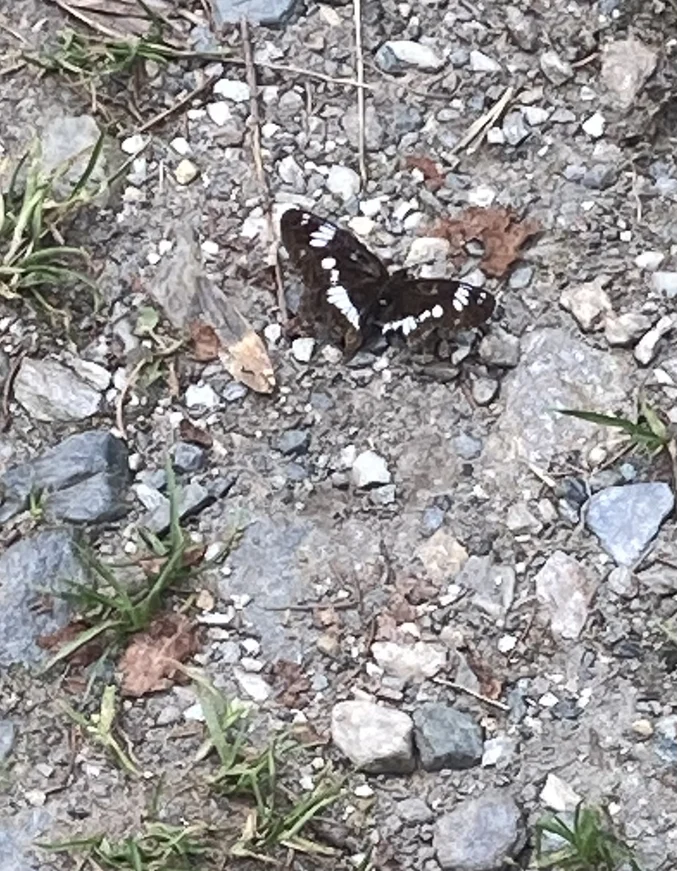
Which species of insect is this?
Limenitis camilla (also Ladoga camilla)
